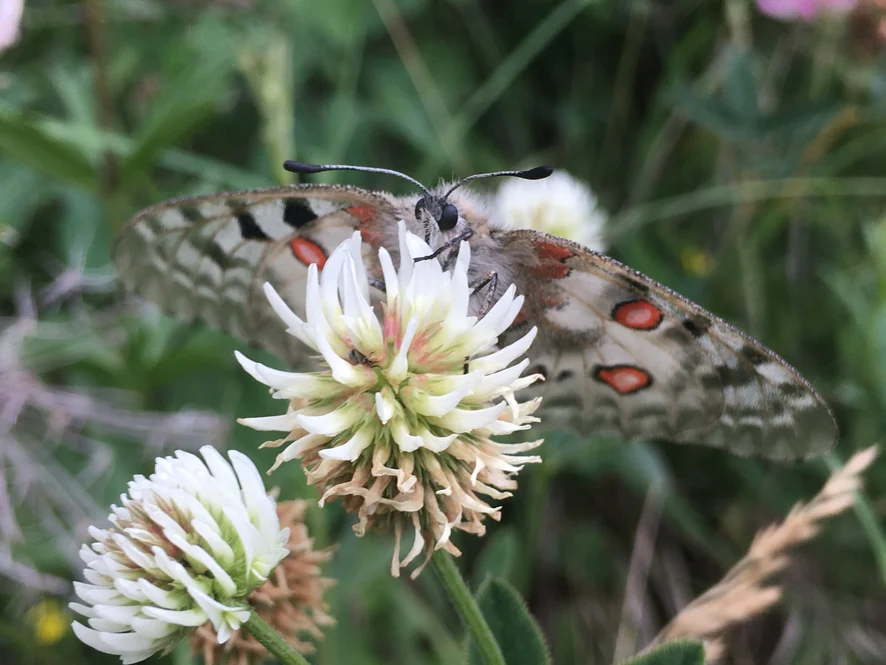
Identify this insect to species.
Parnassius apollo
